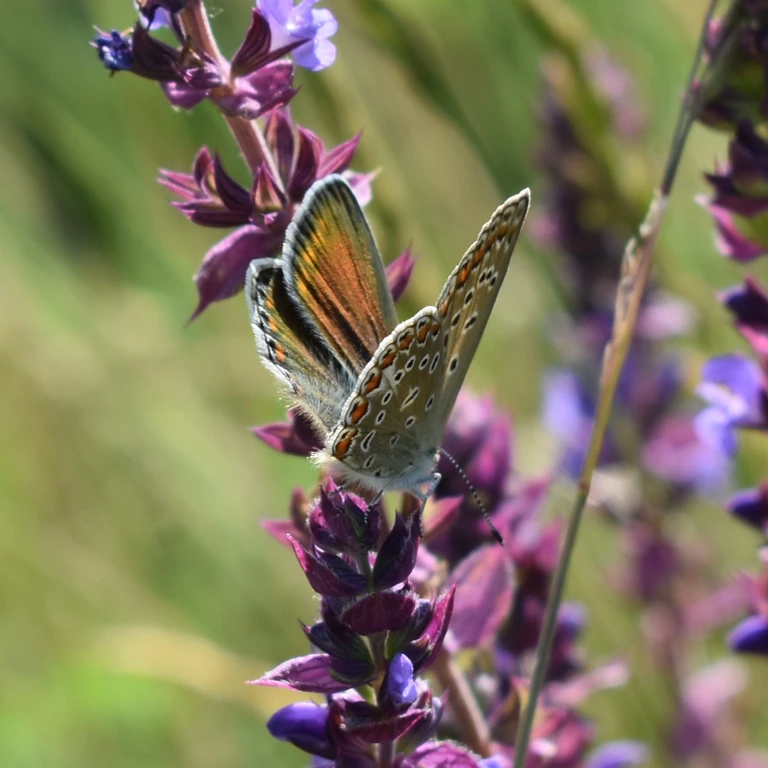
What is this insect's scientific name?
Polyommatus icarus
